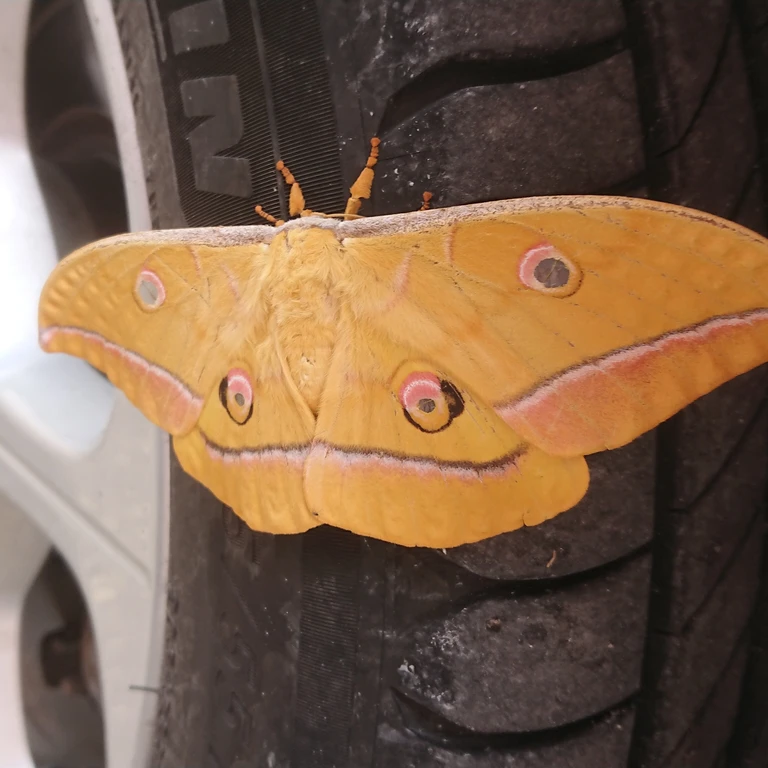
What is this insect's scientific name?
Antheraea yamamai
